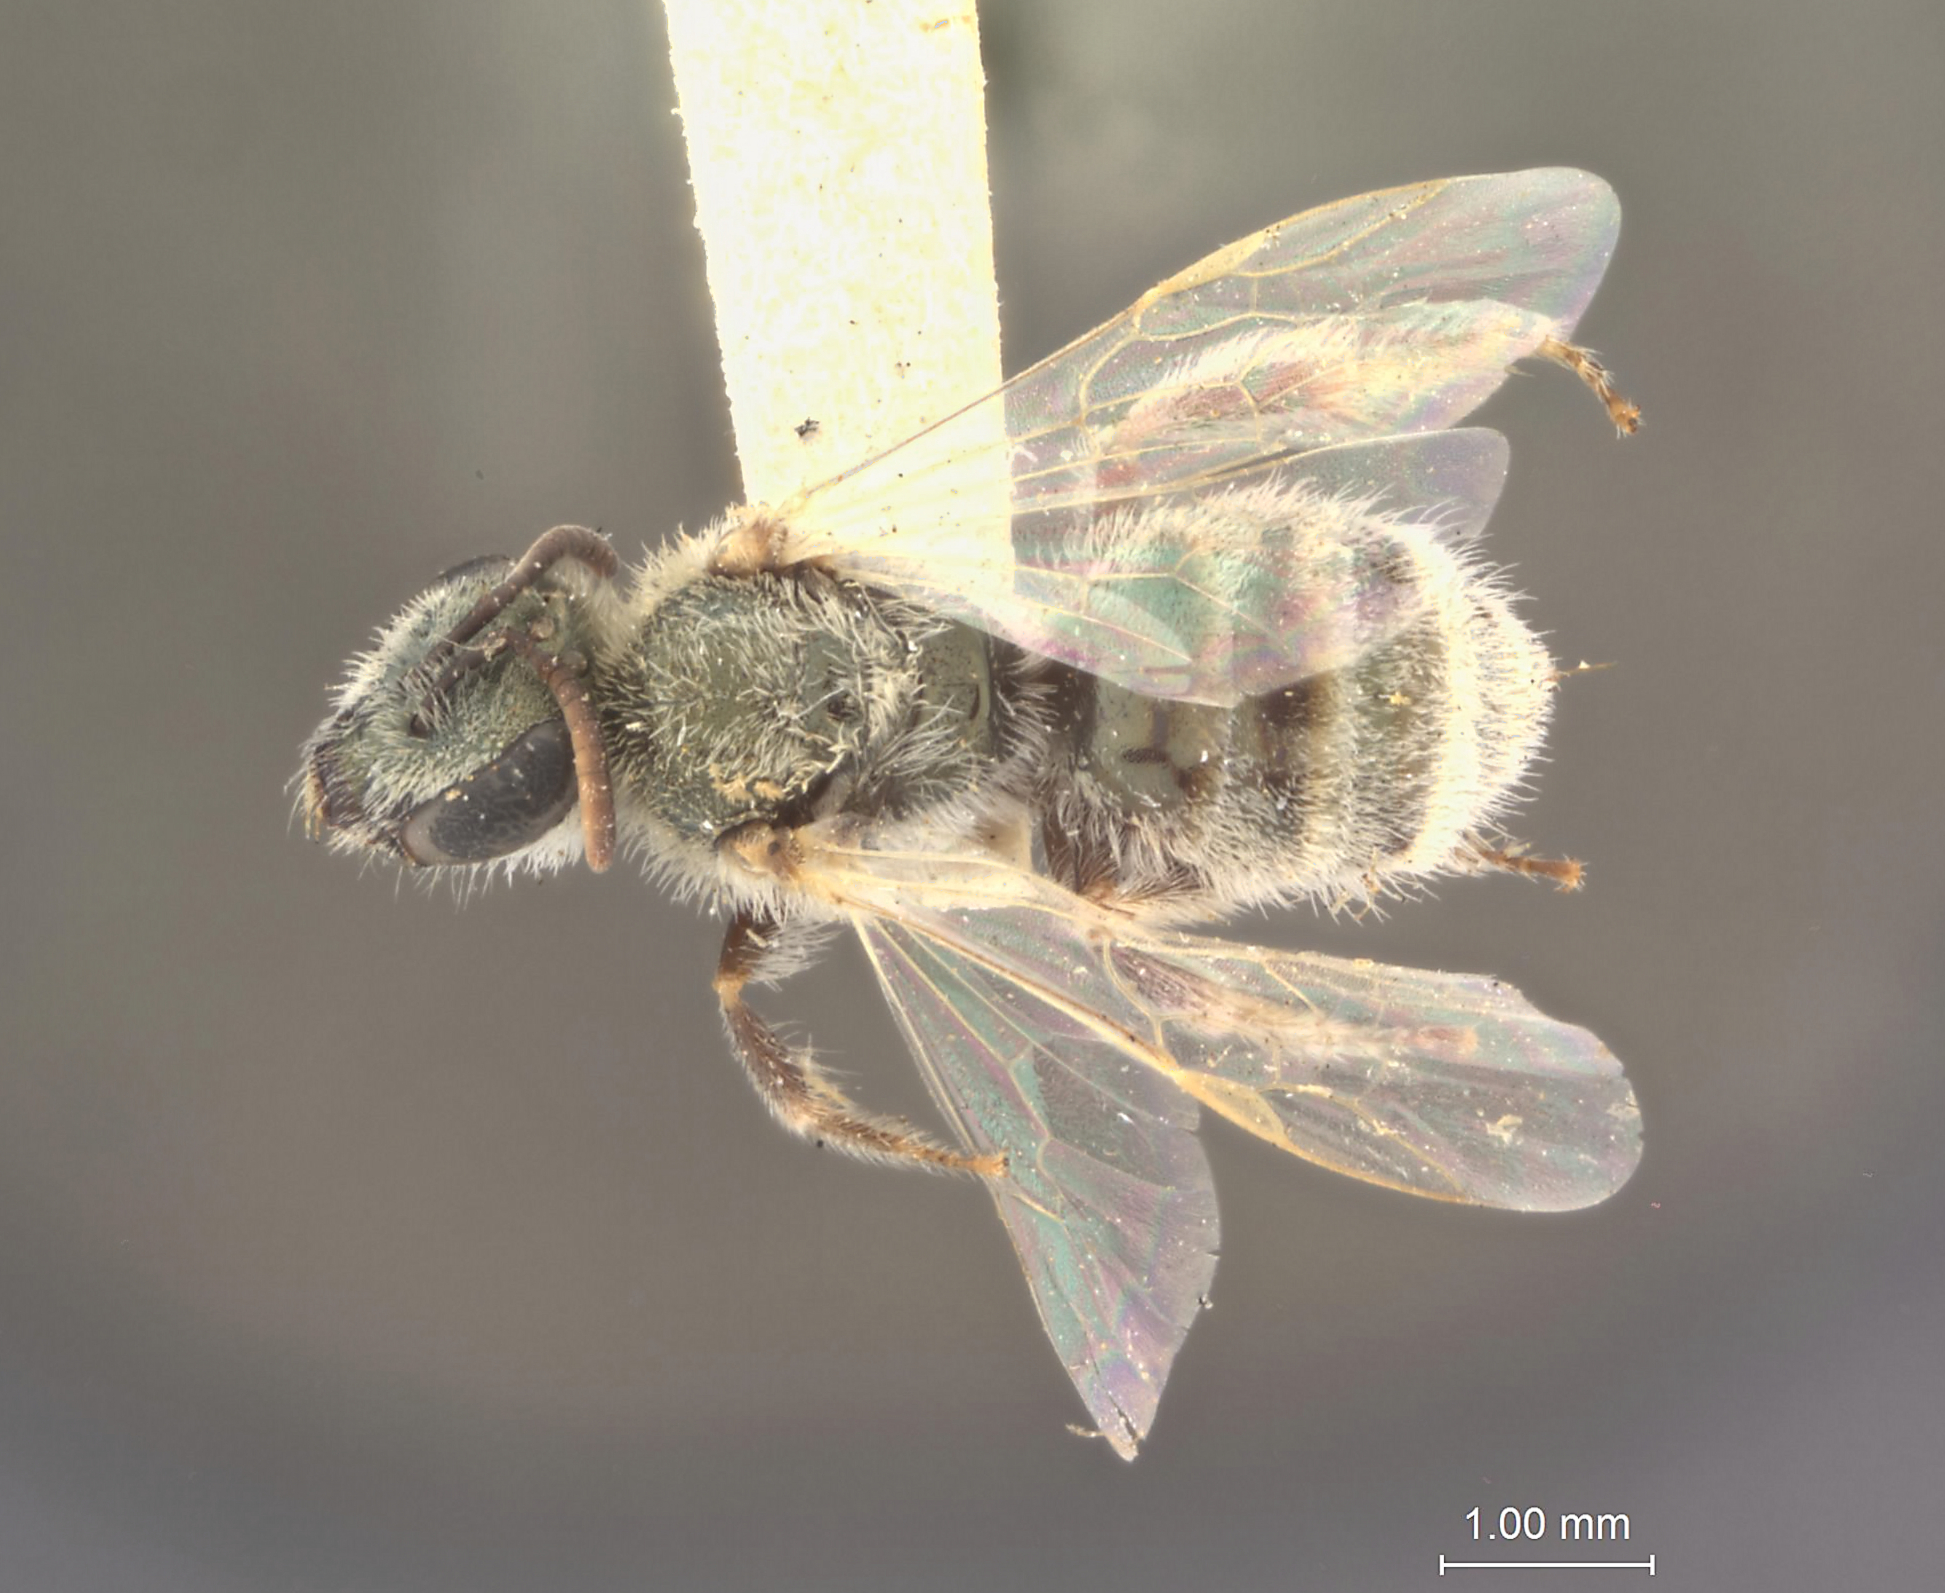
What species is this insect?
Halictus albohirtus
